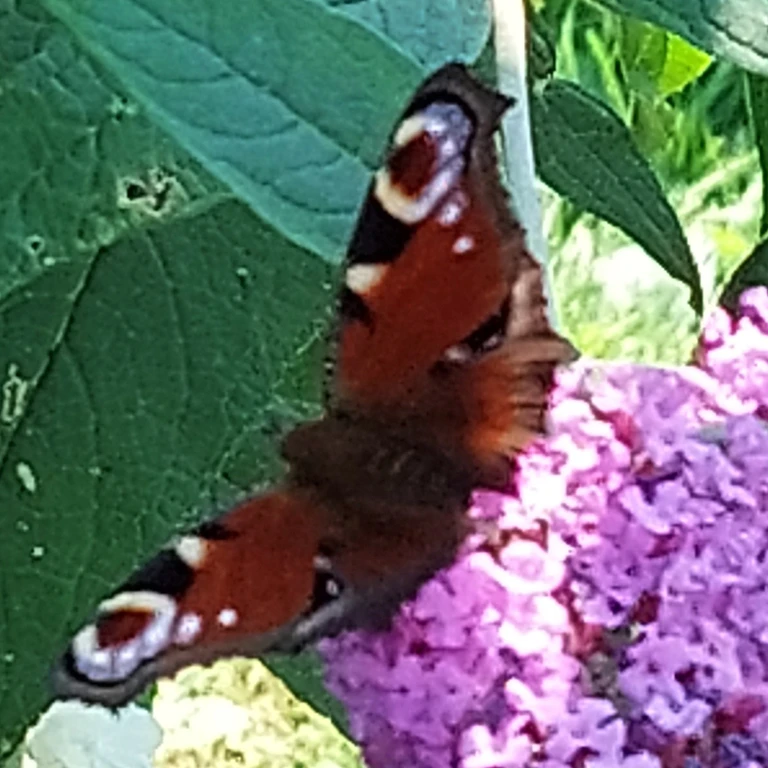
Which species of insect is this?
Aglais io
